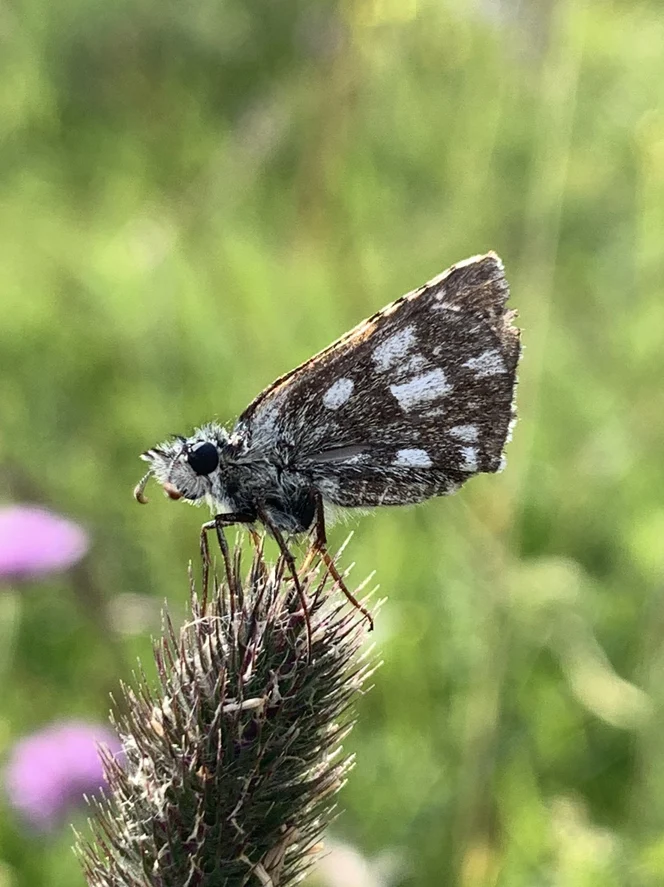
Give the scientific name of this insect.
Pyrgus serratulae
